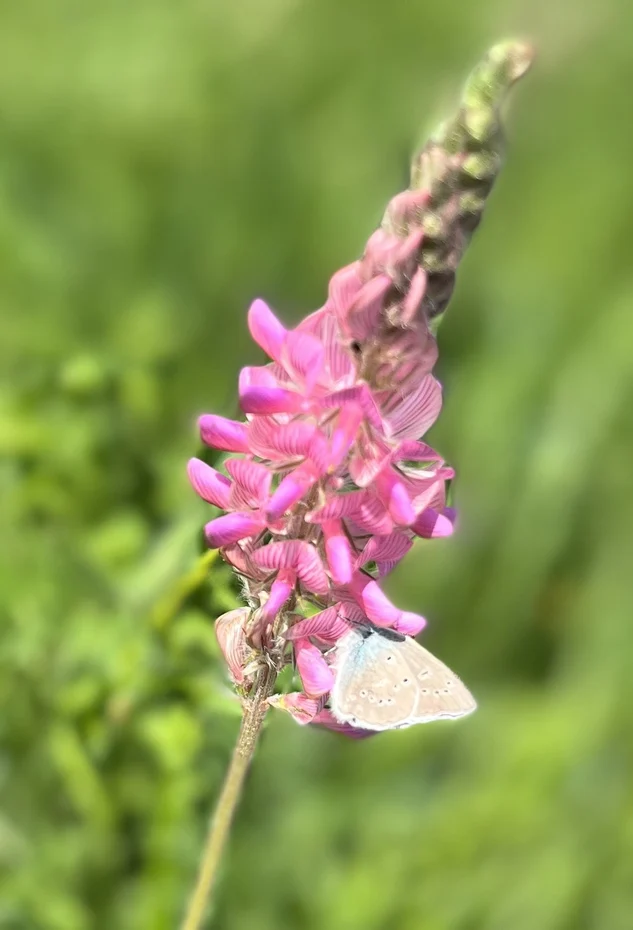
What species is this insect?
Cyaniris semiargus
